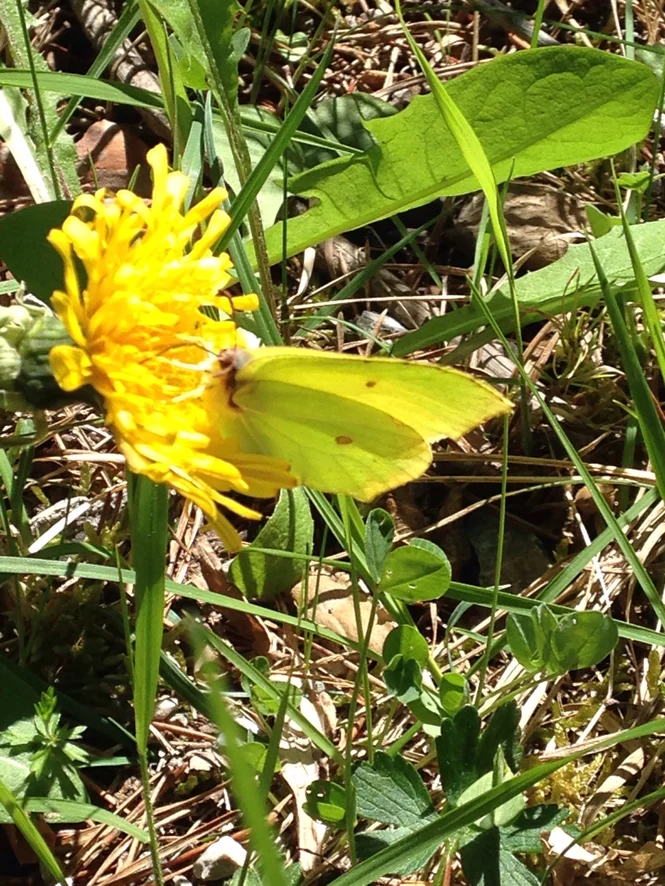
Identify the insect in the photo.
Gonepteryx rhamni
